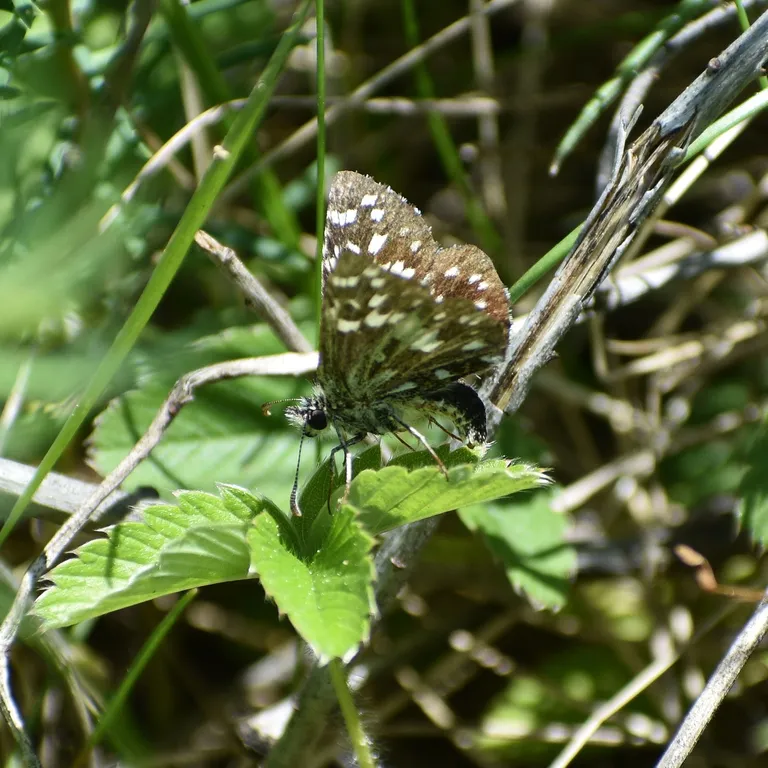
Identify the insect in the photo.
Pyrgus malvae
